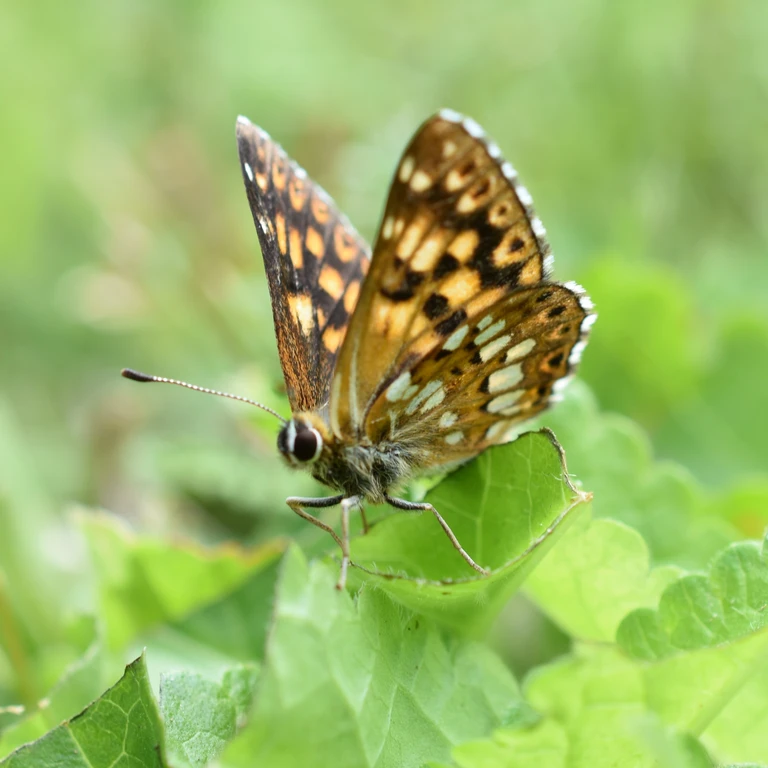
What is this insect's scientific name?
Hamearis lucina
